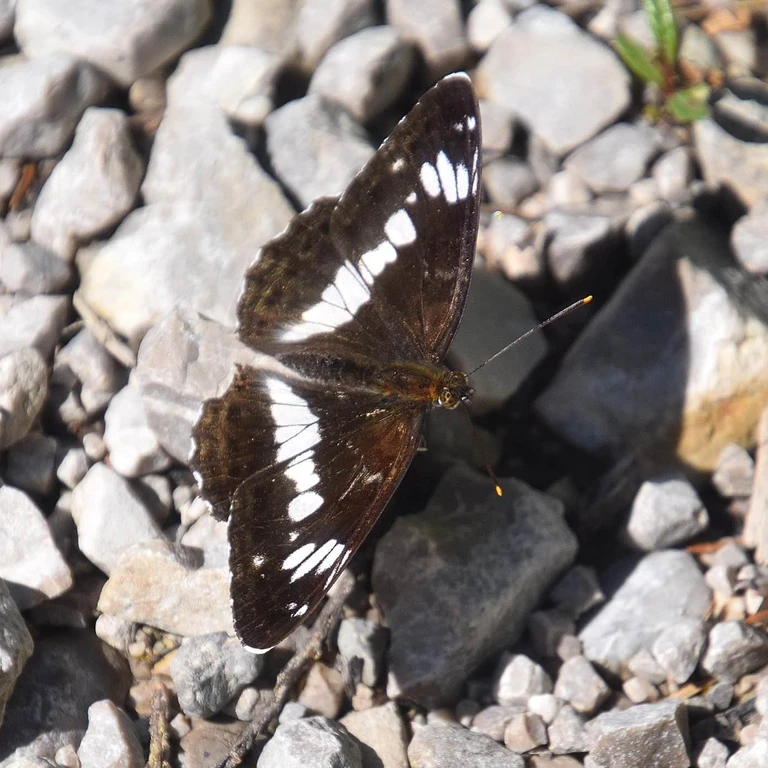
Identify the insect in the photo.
Limenitis camilla (also Ladoga camilla)
